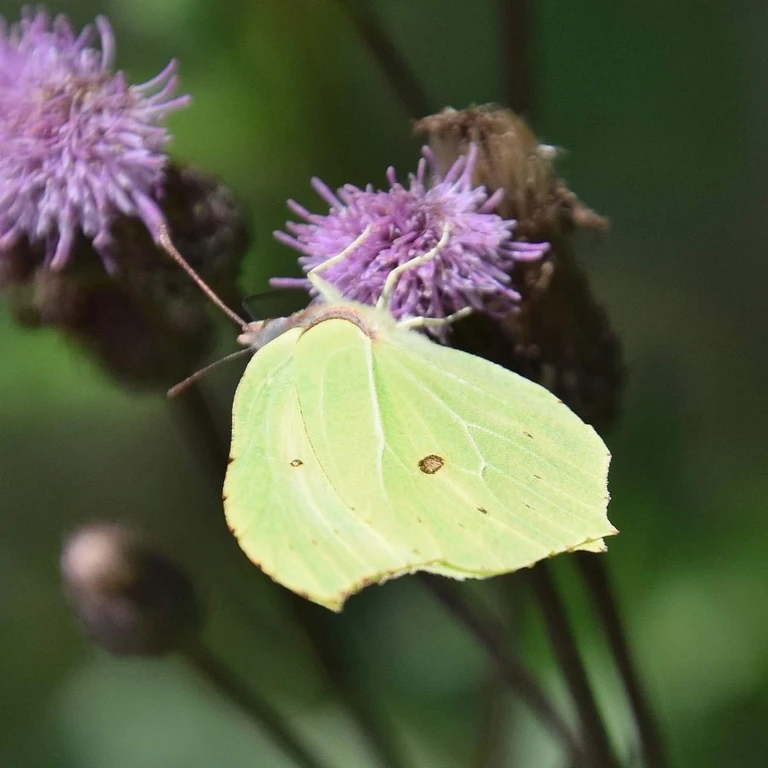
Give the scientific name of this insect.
Gonepteryx rhamni
